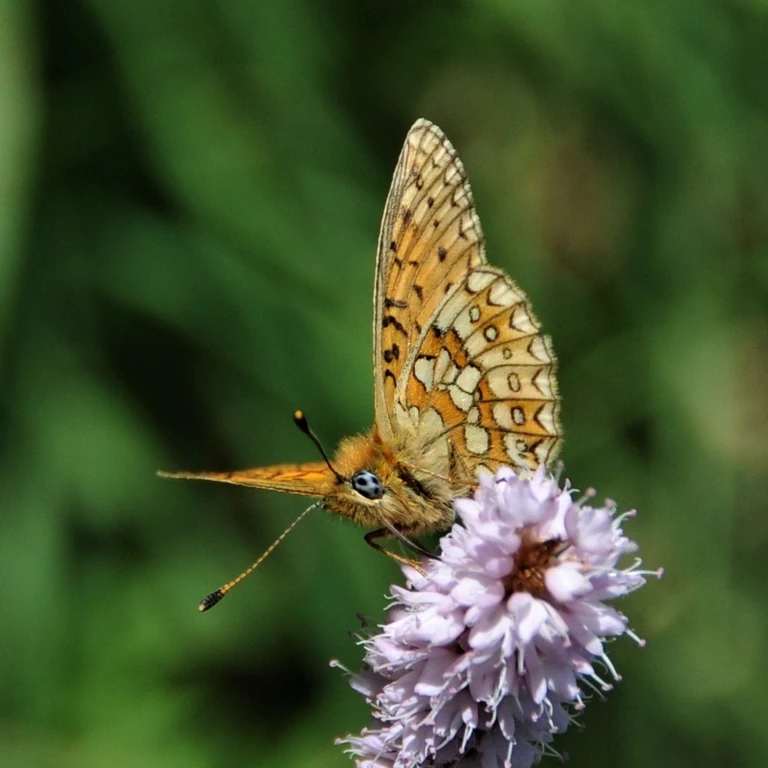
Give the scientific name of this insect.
Boloria eunomia
